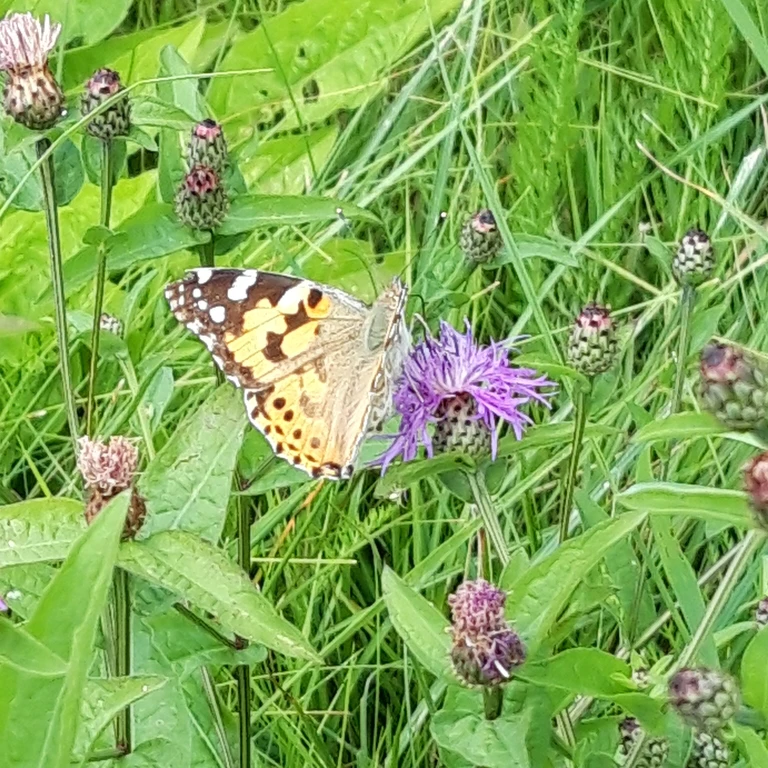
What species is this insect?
Vanessa cardui
